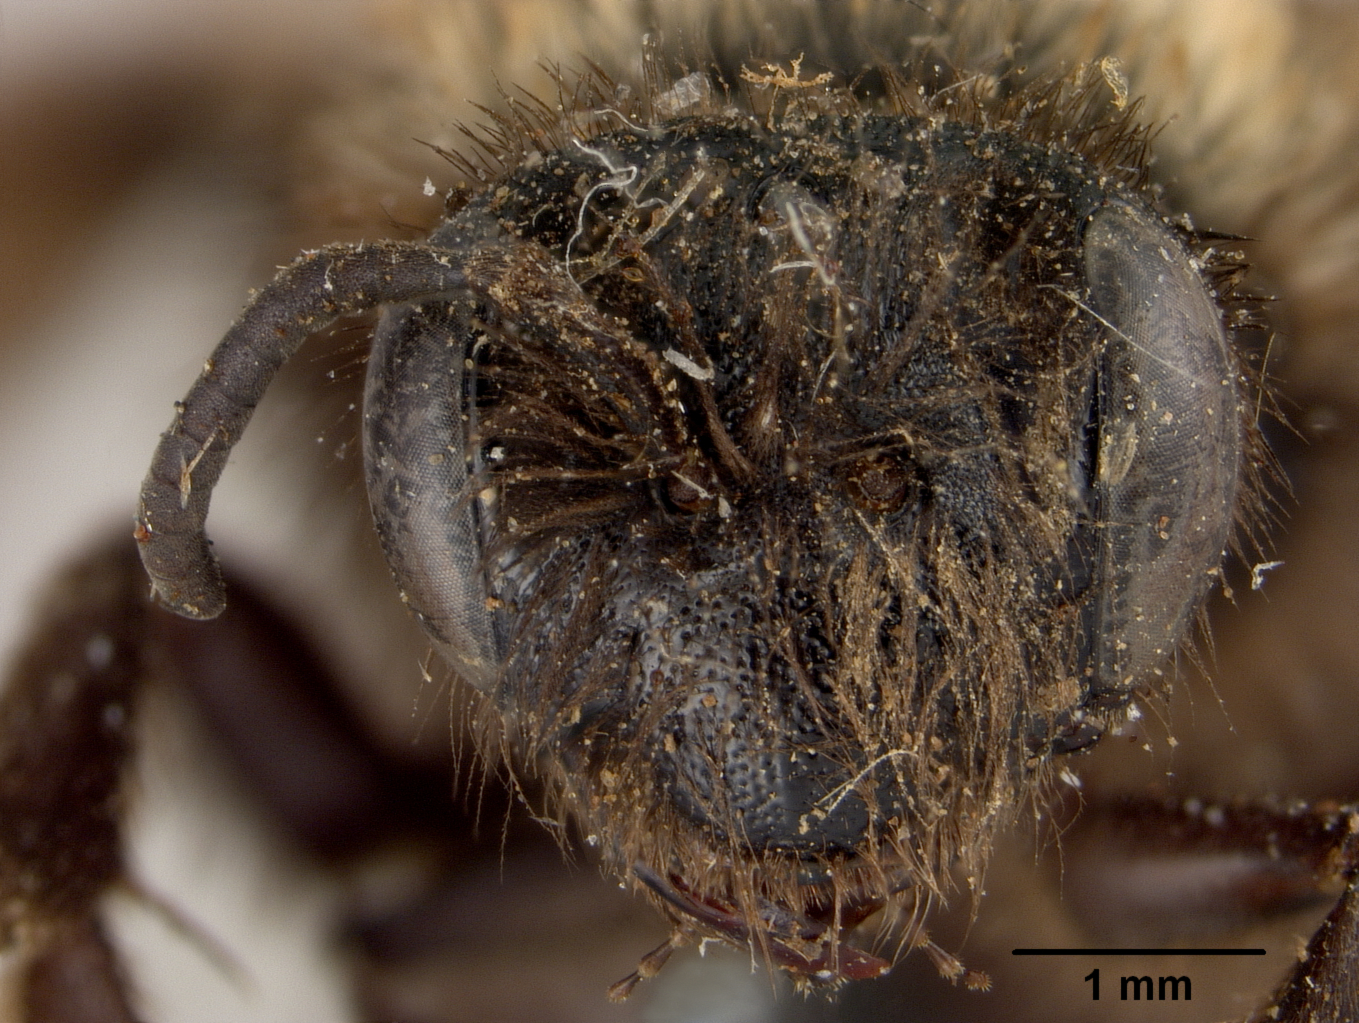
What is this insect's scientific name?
Andrena cupreotincta
